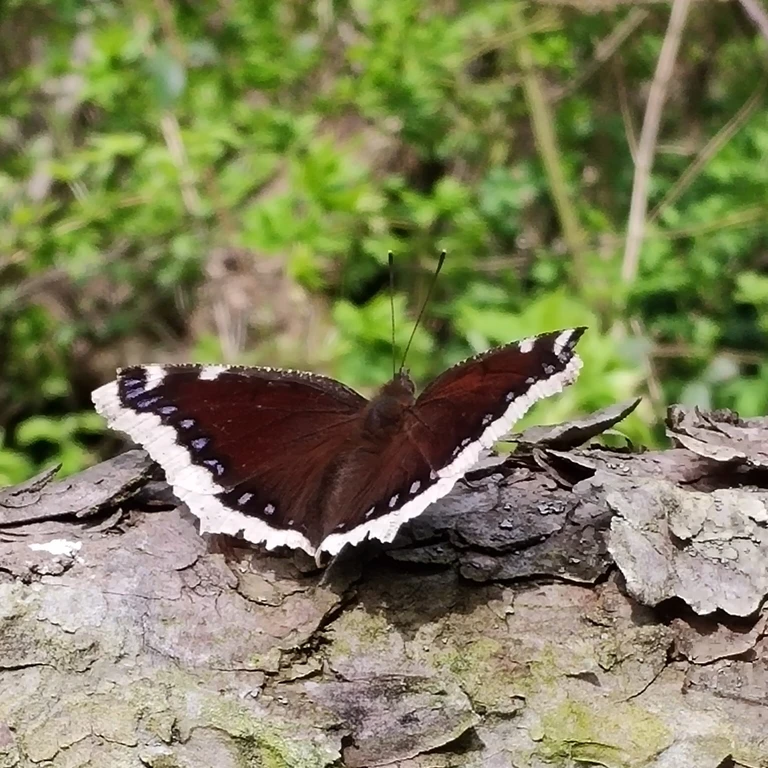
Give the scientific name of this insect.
Nymphalis antiopa
